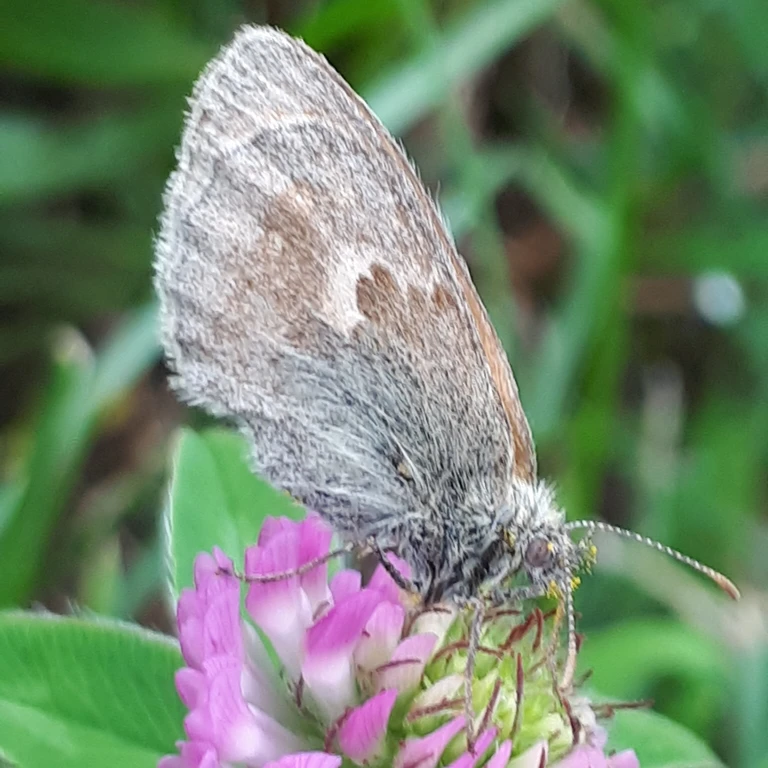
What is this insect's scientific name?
Coenonympha pamphilus
